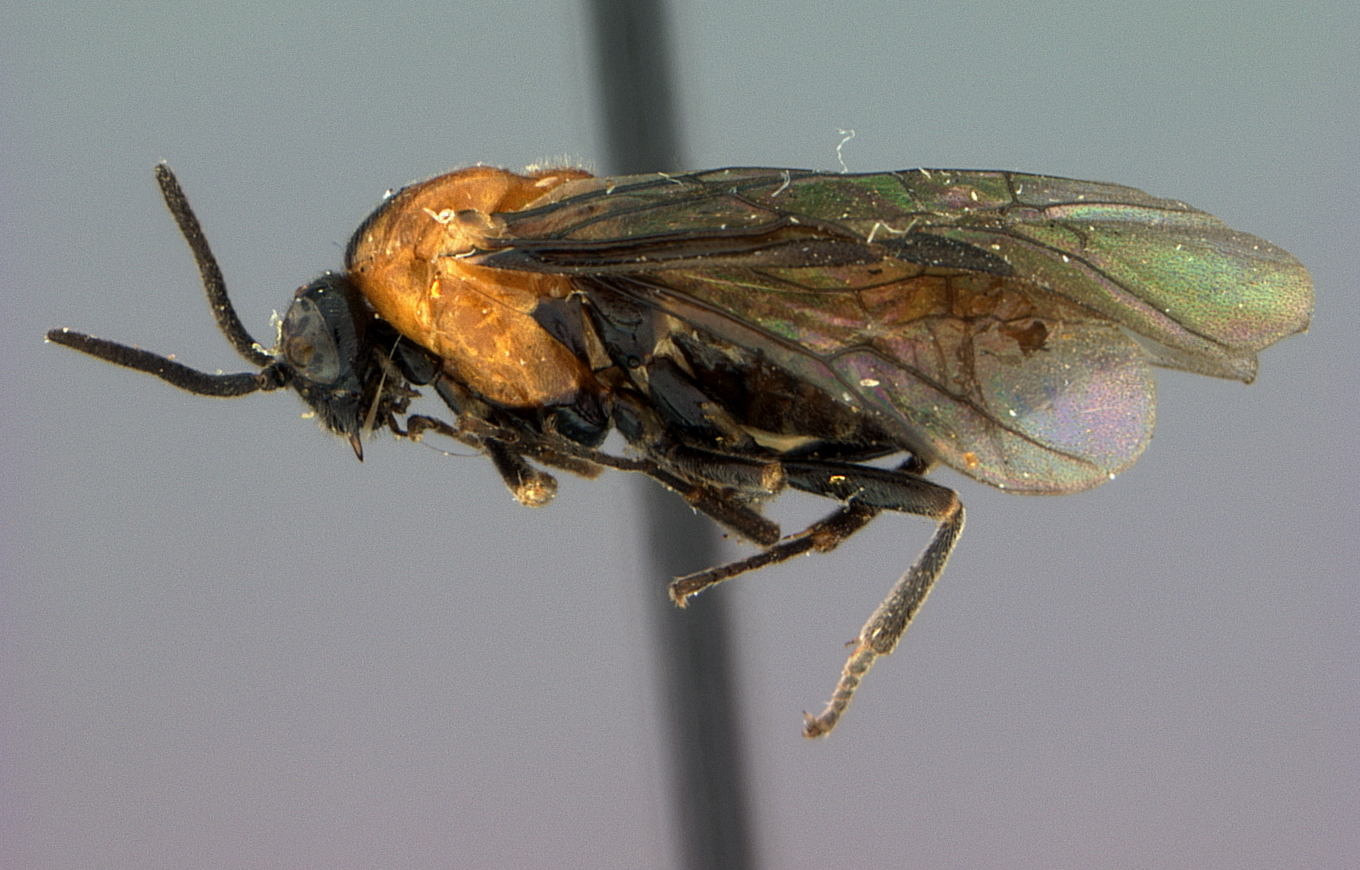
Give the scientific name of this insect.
Sphacophilus dissensus
